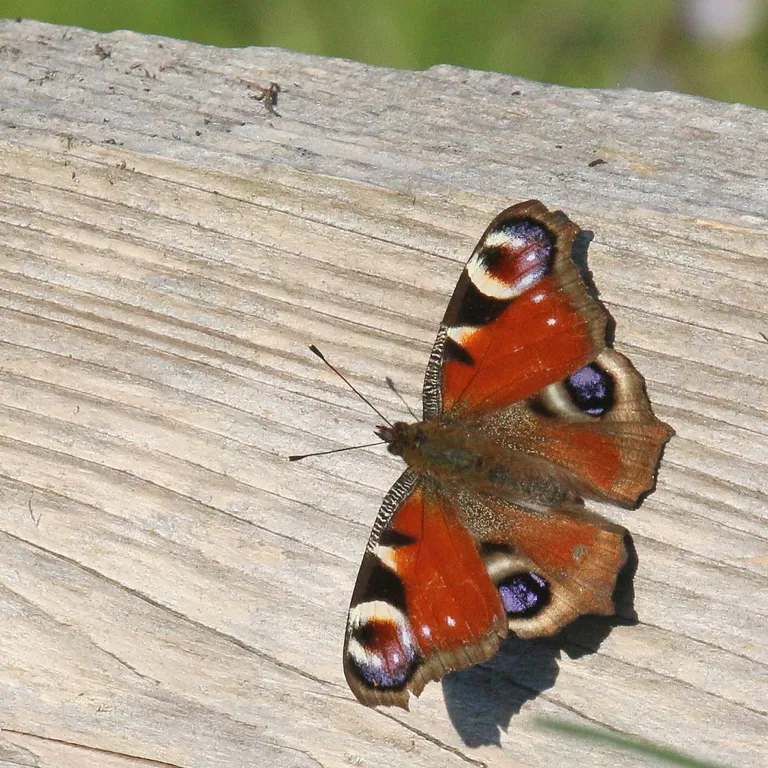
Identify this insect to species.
Aglais io
